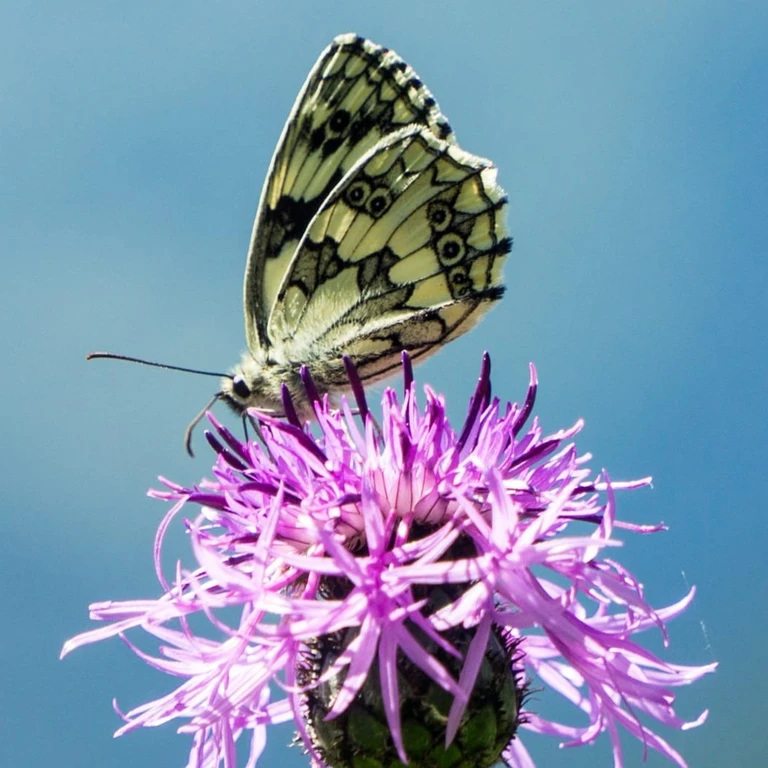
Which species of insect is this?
Melanargia galathea
